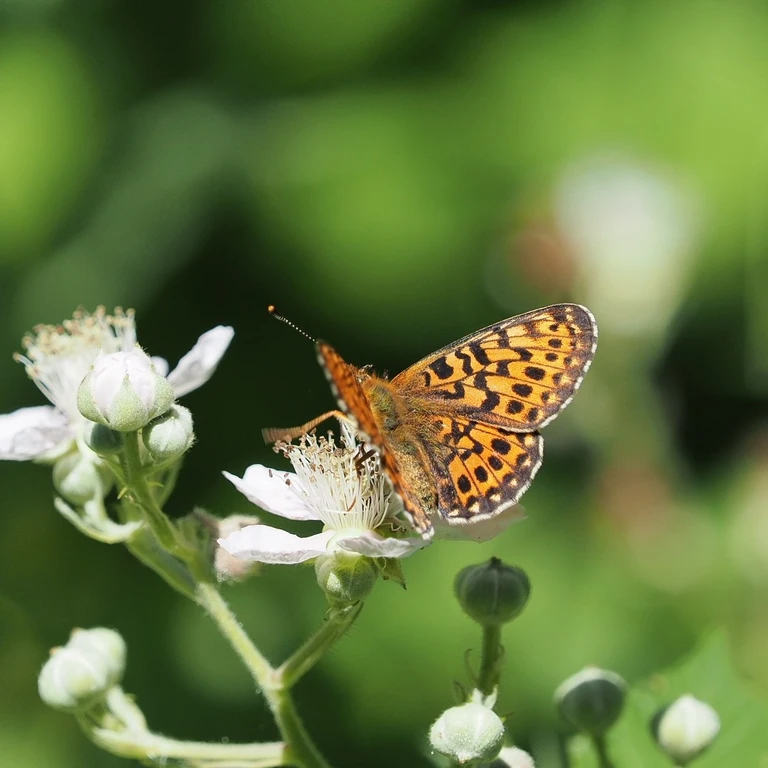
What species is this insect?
Boloria euphrosyne (also Clossiana euphrosyne)
